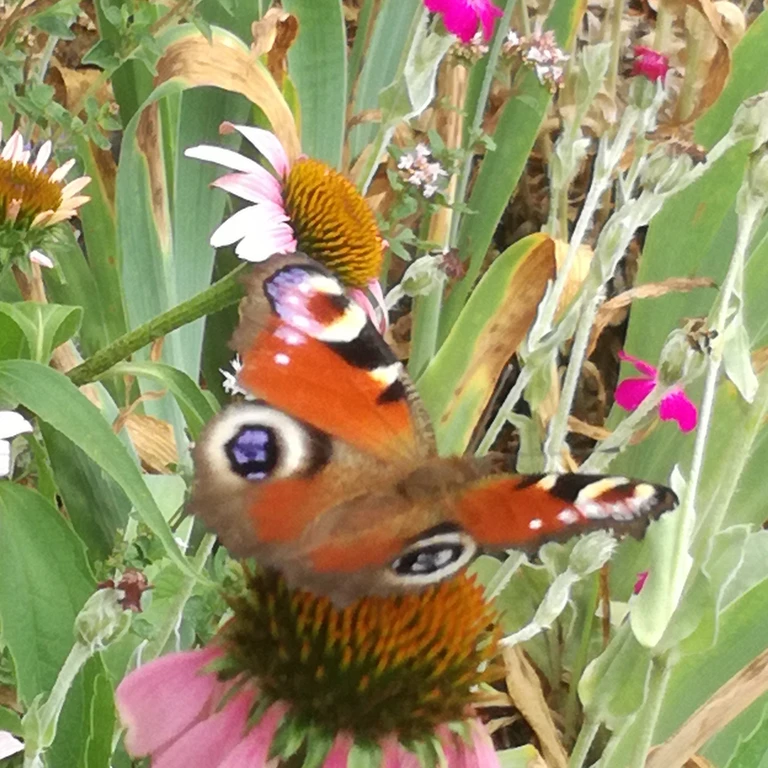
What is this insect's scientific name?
Aglais io
